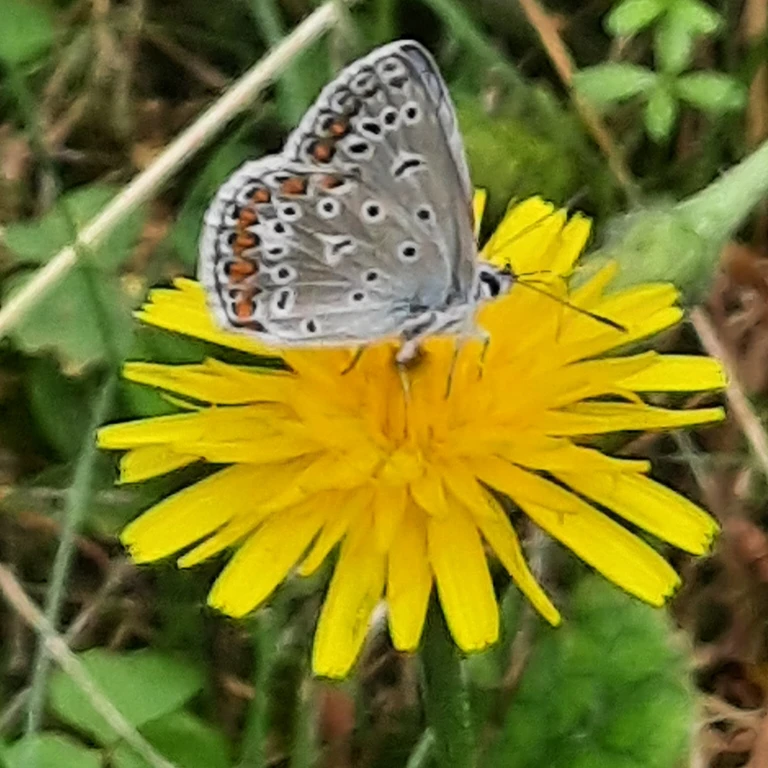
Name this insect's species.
Polyommatus icarus
